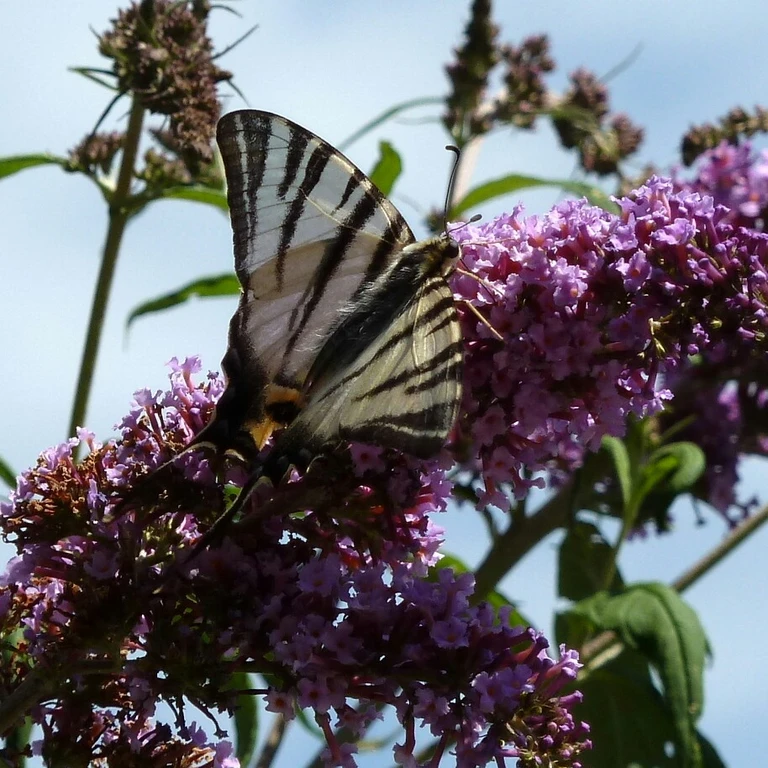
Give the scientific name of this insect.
Iphiclides podalirius
